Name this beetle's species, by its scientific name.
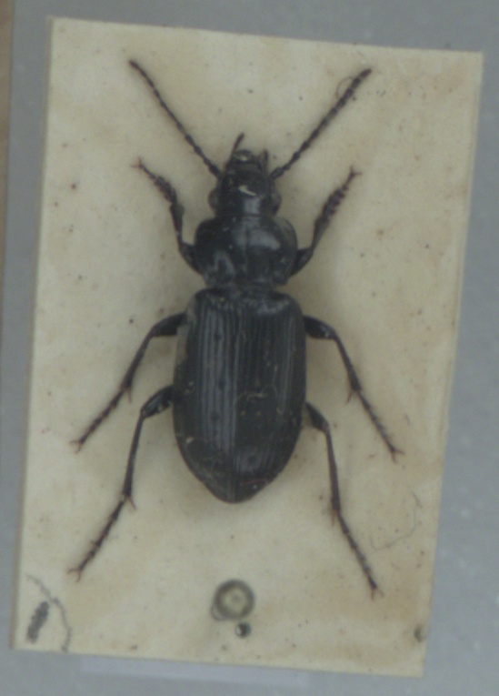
Pterostichus adstrictus
